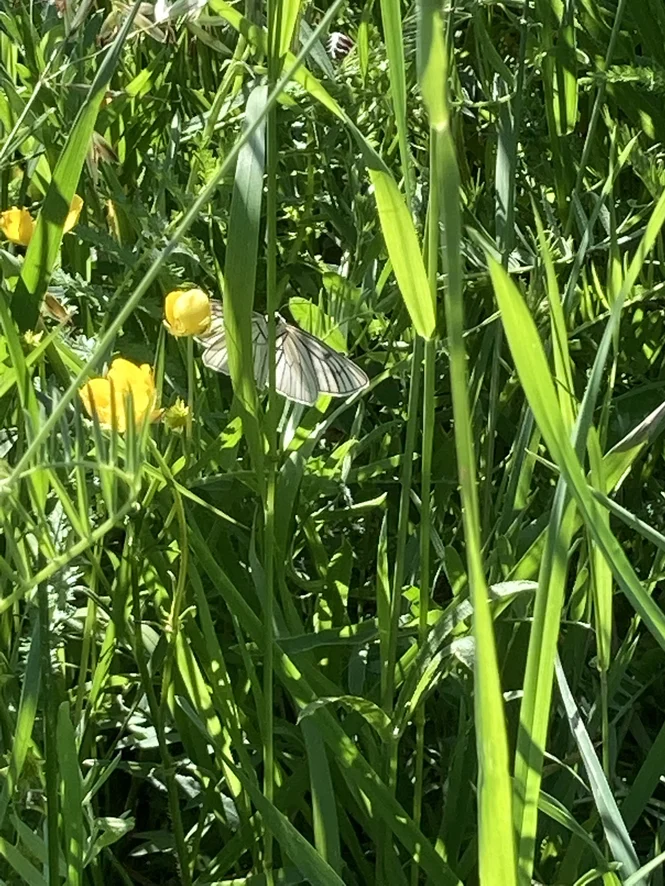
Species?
Siona lineata
